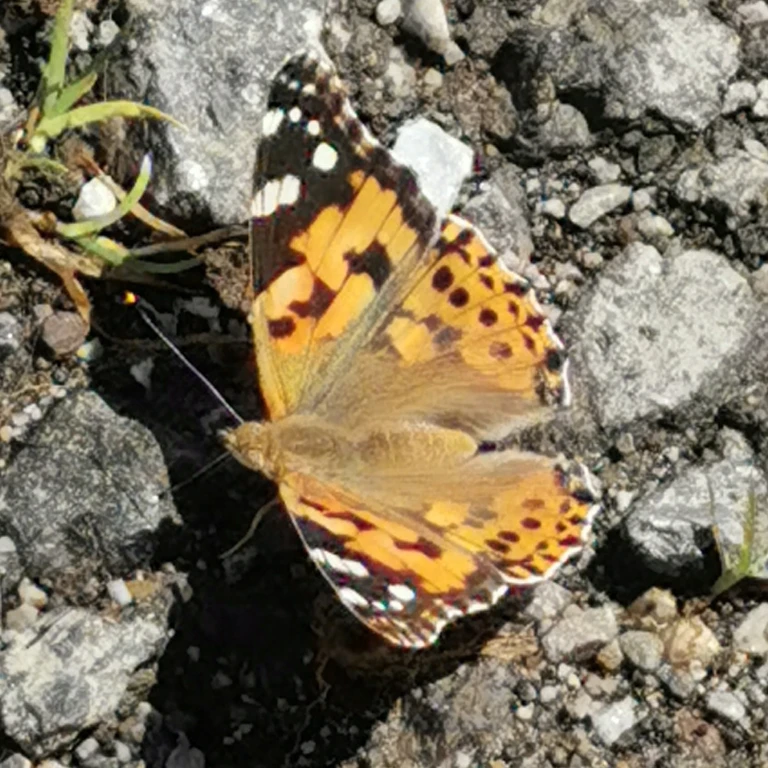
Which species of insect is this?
Vanessa cardui
